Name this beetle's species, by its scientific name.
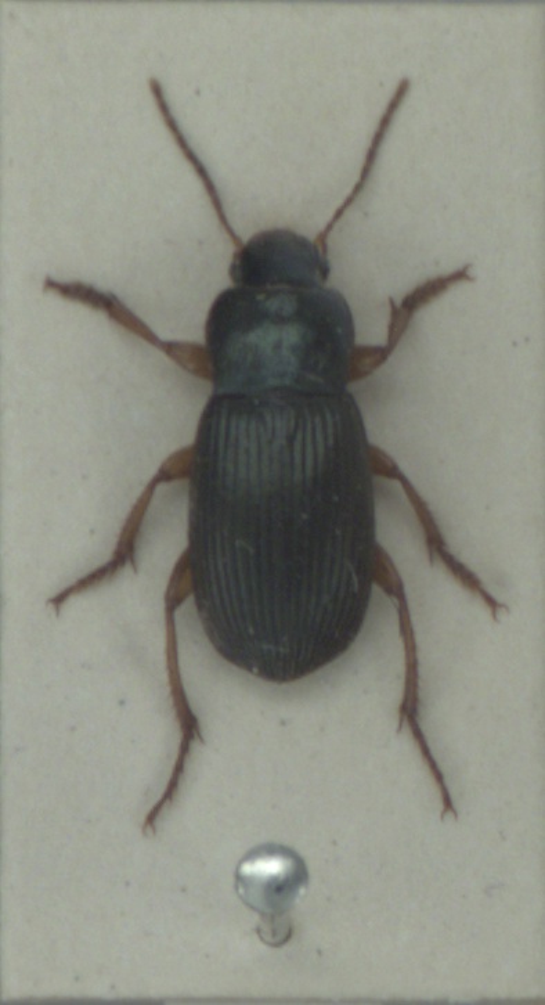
Ophonus laticollis
